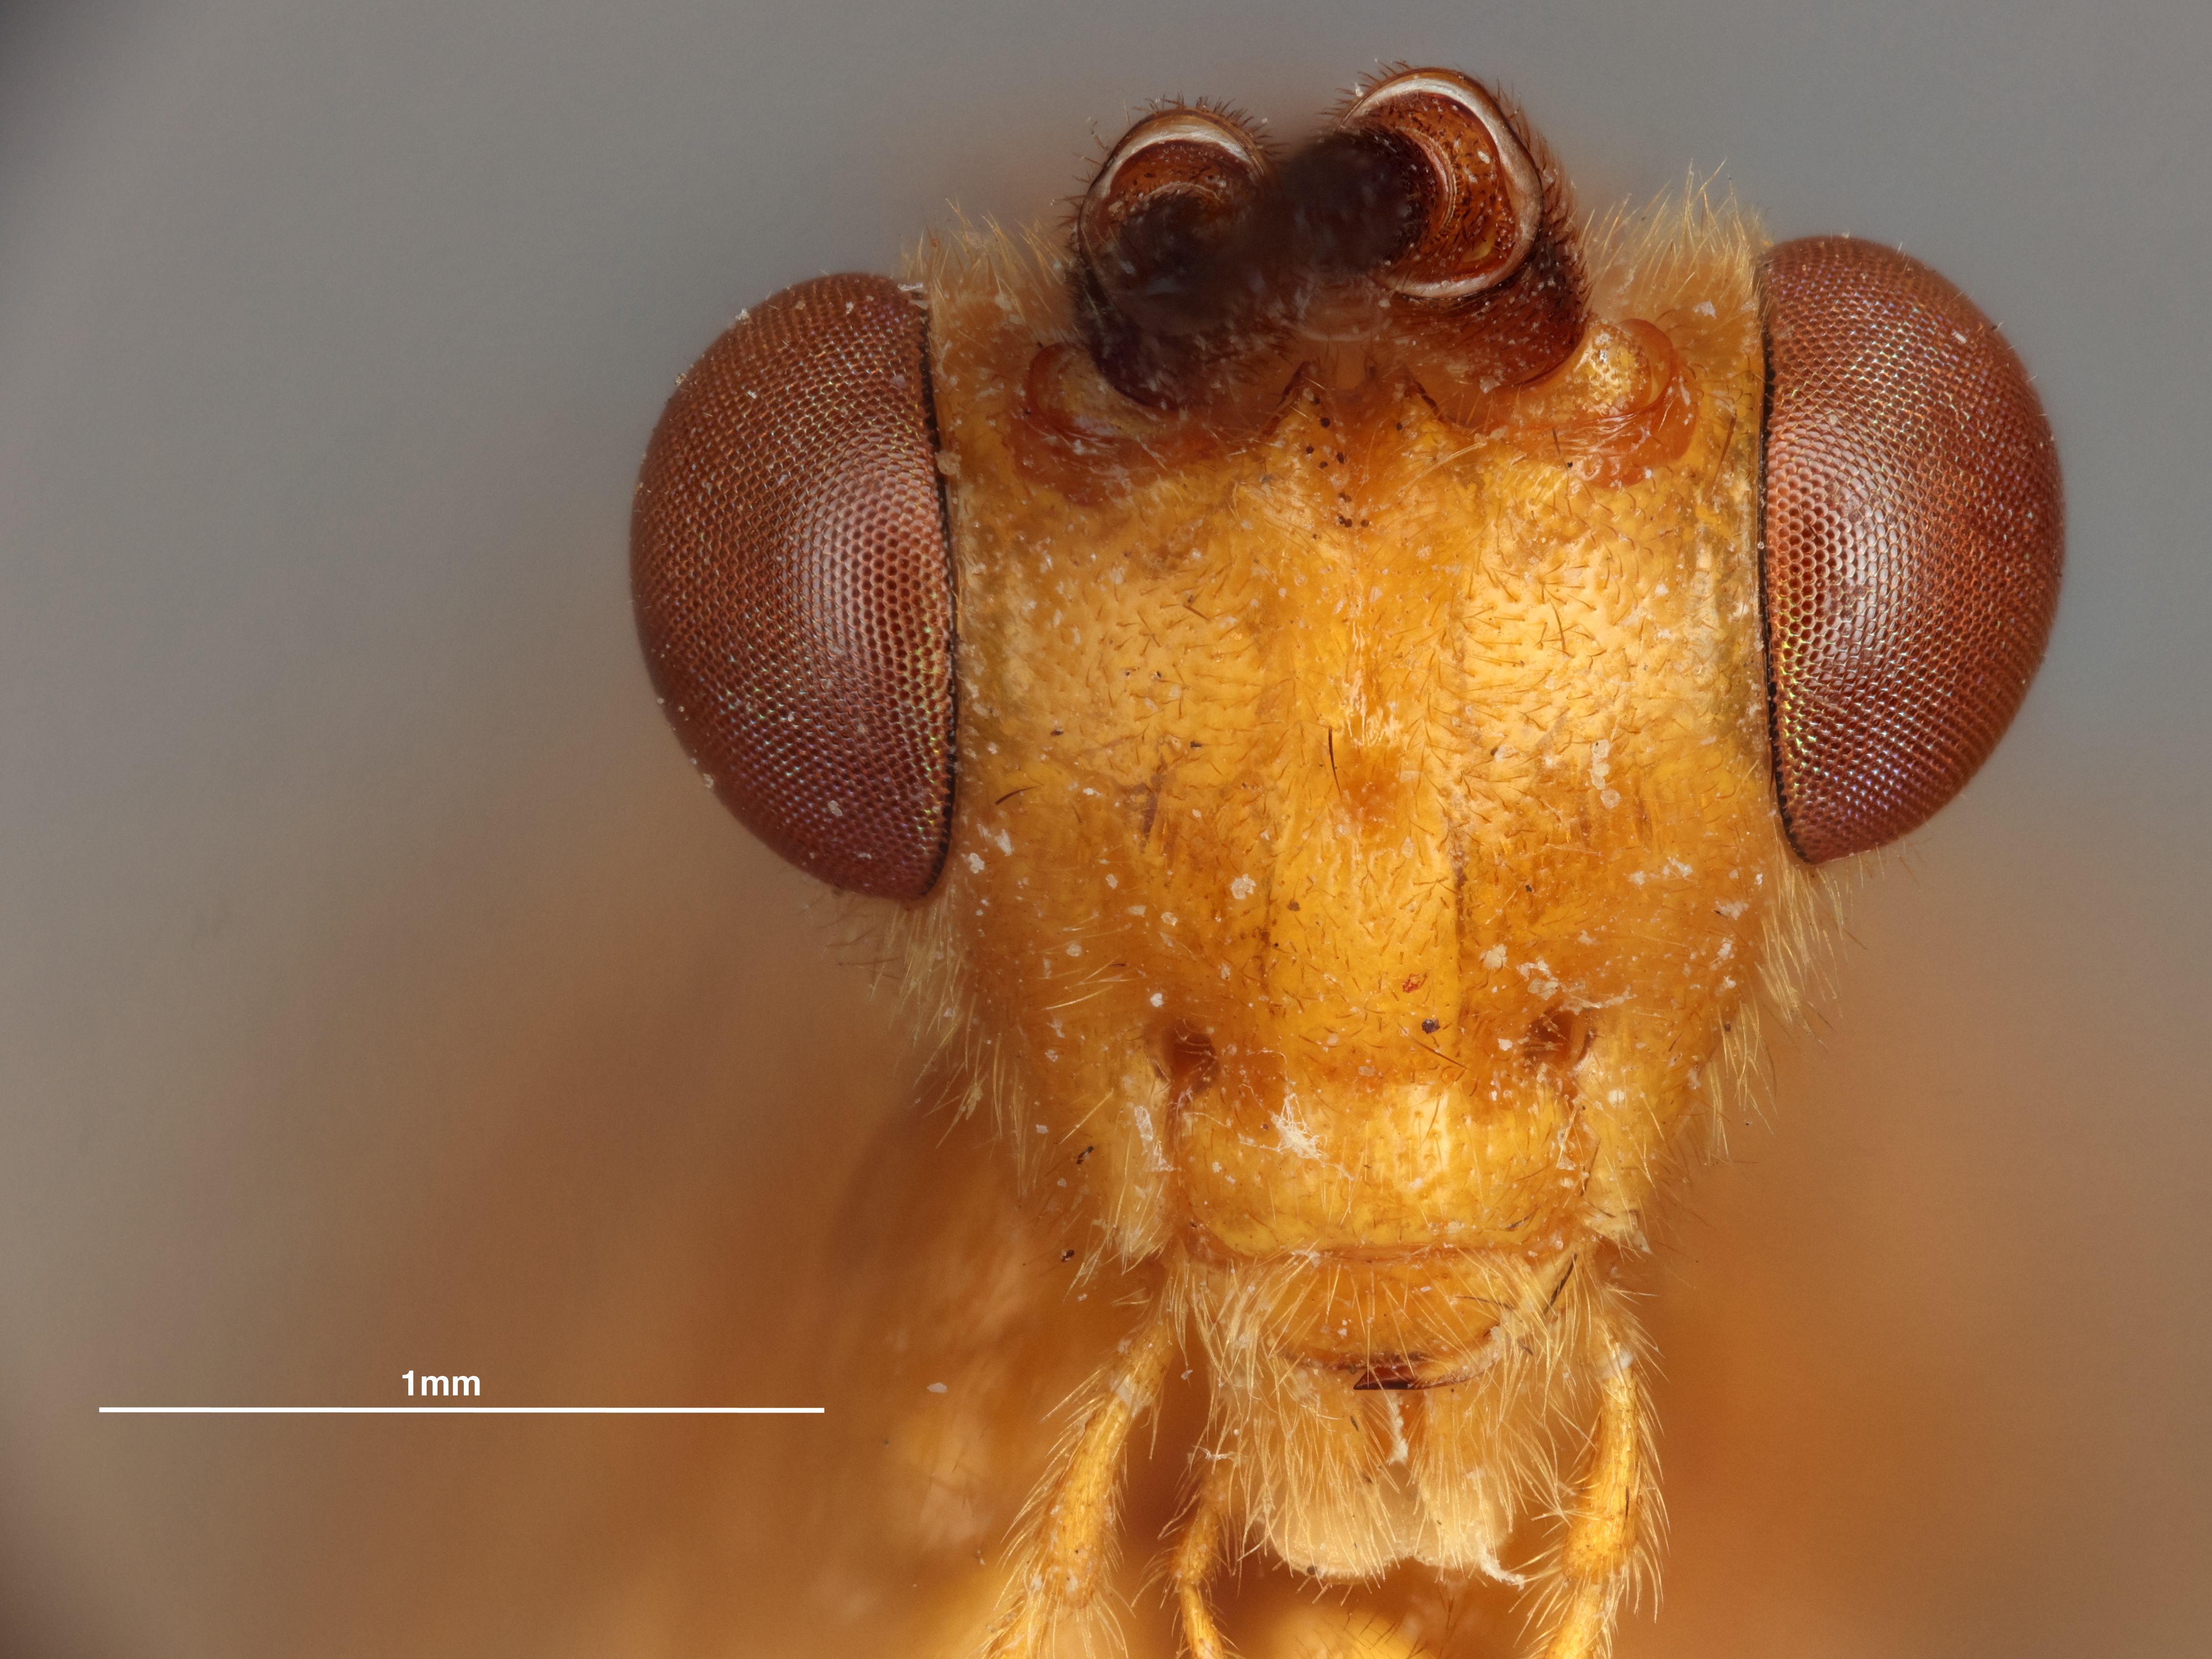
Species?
Euagathis varuni
